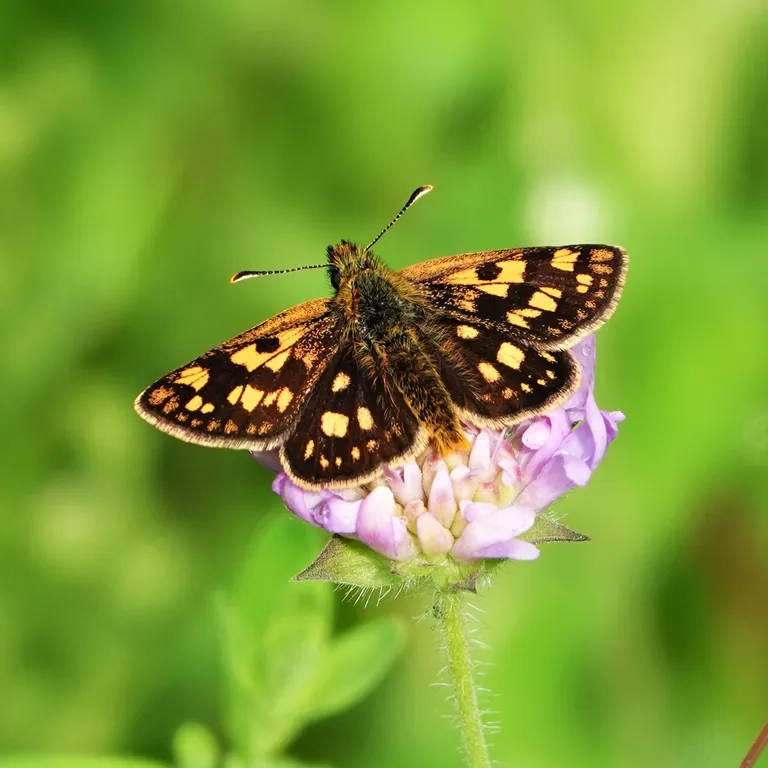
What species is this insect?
Carterocephalus palaemon
